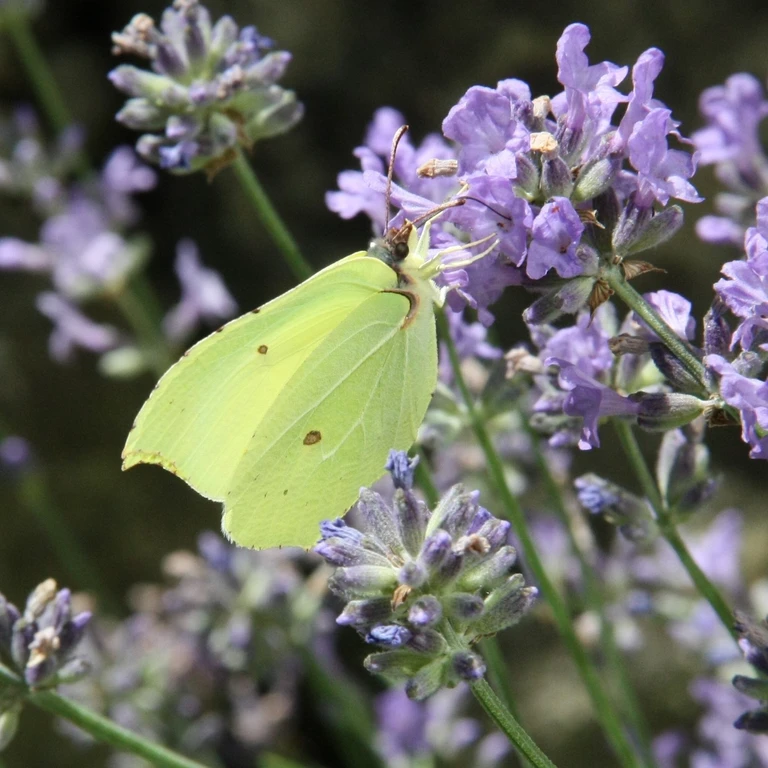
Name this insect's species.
Gonepteryx rhamni
